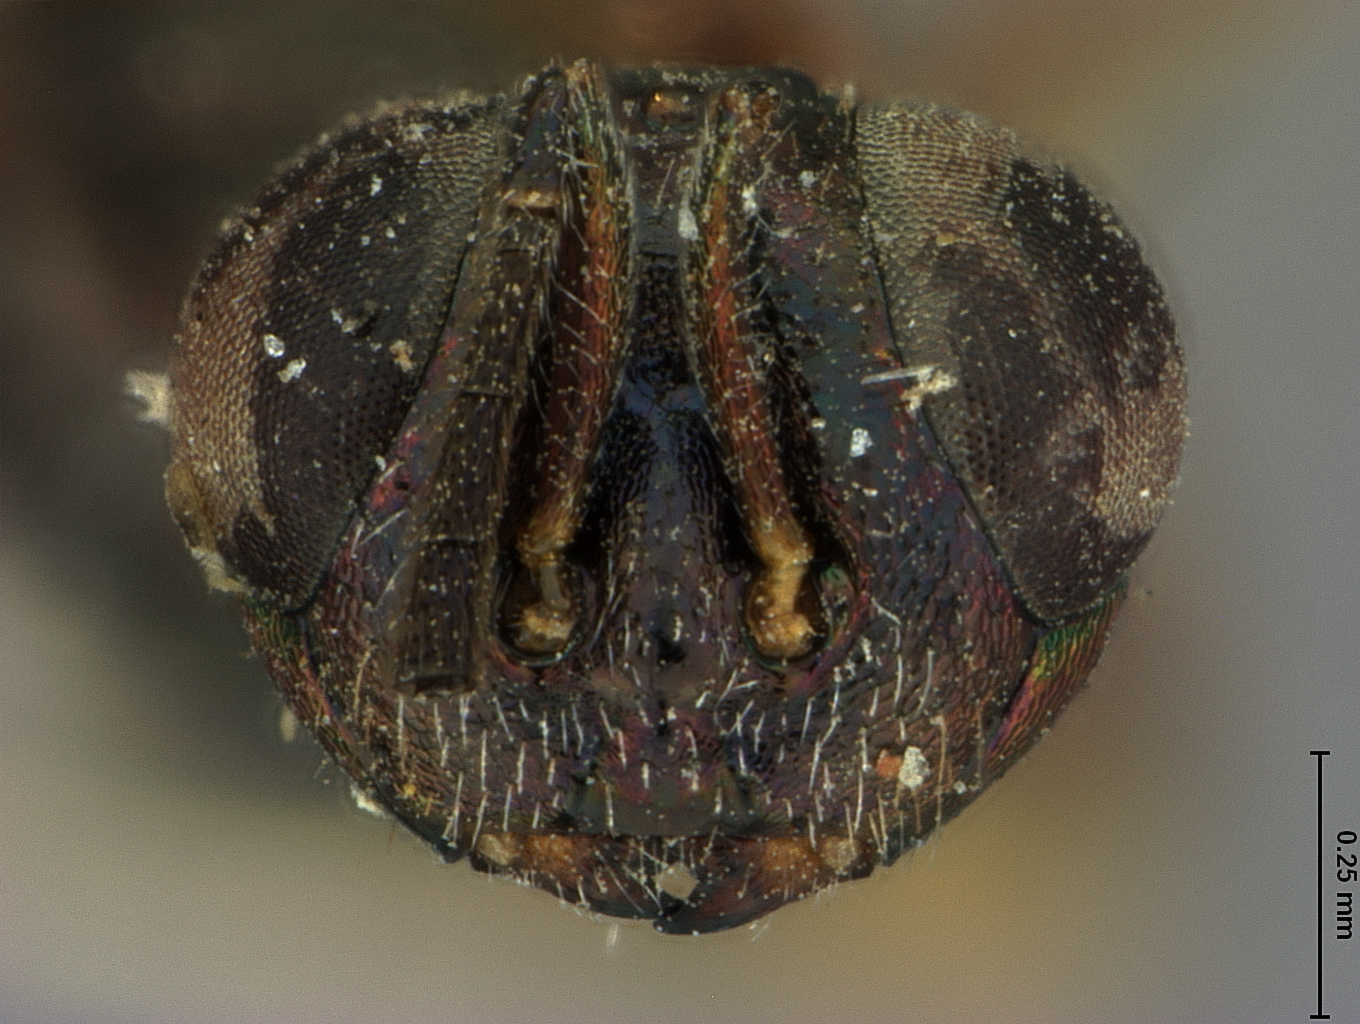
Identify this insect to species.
Eupelmus quercus
